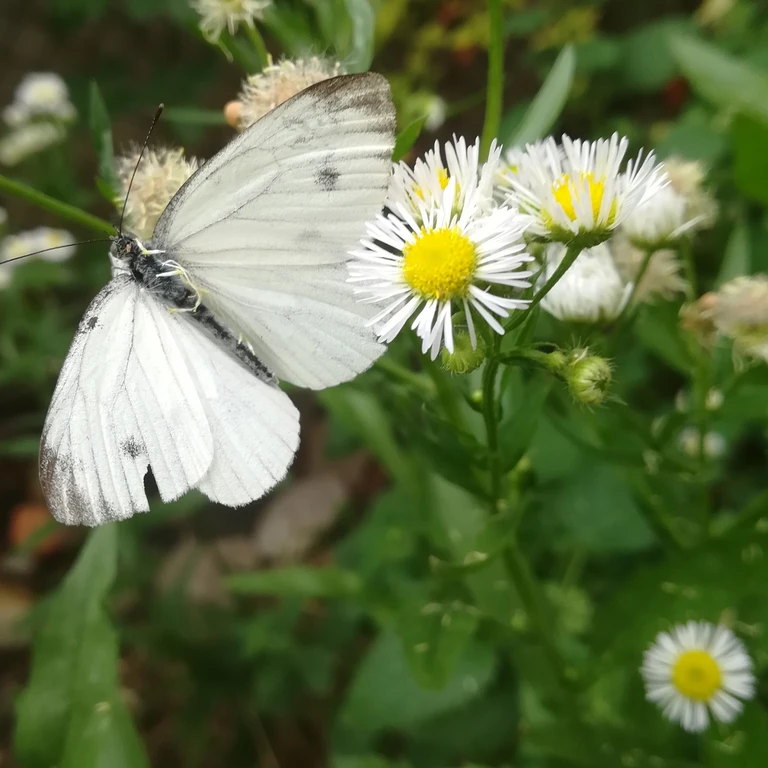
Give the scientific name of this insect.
Pieris napi
